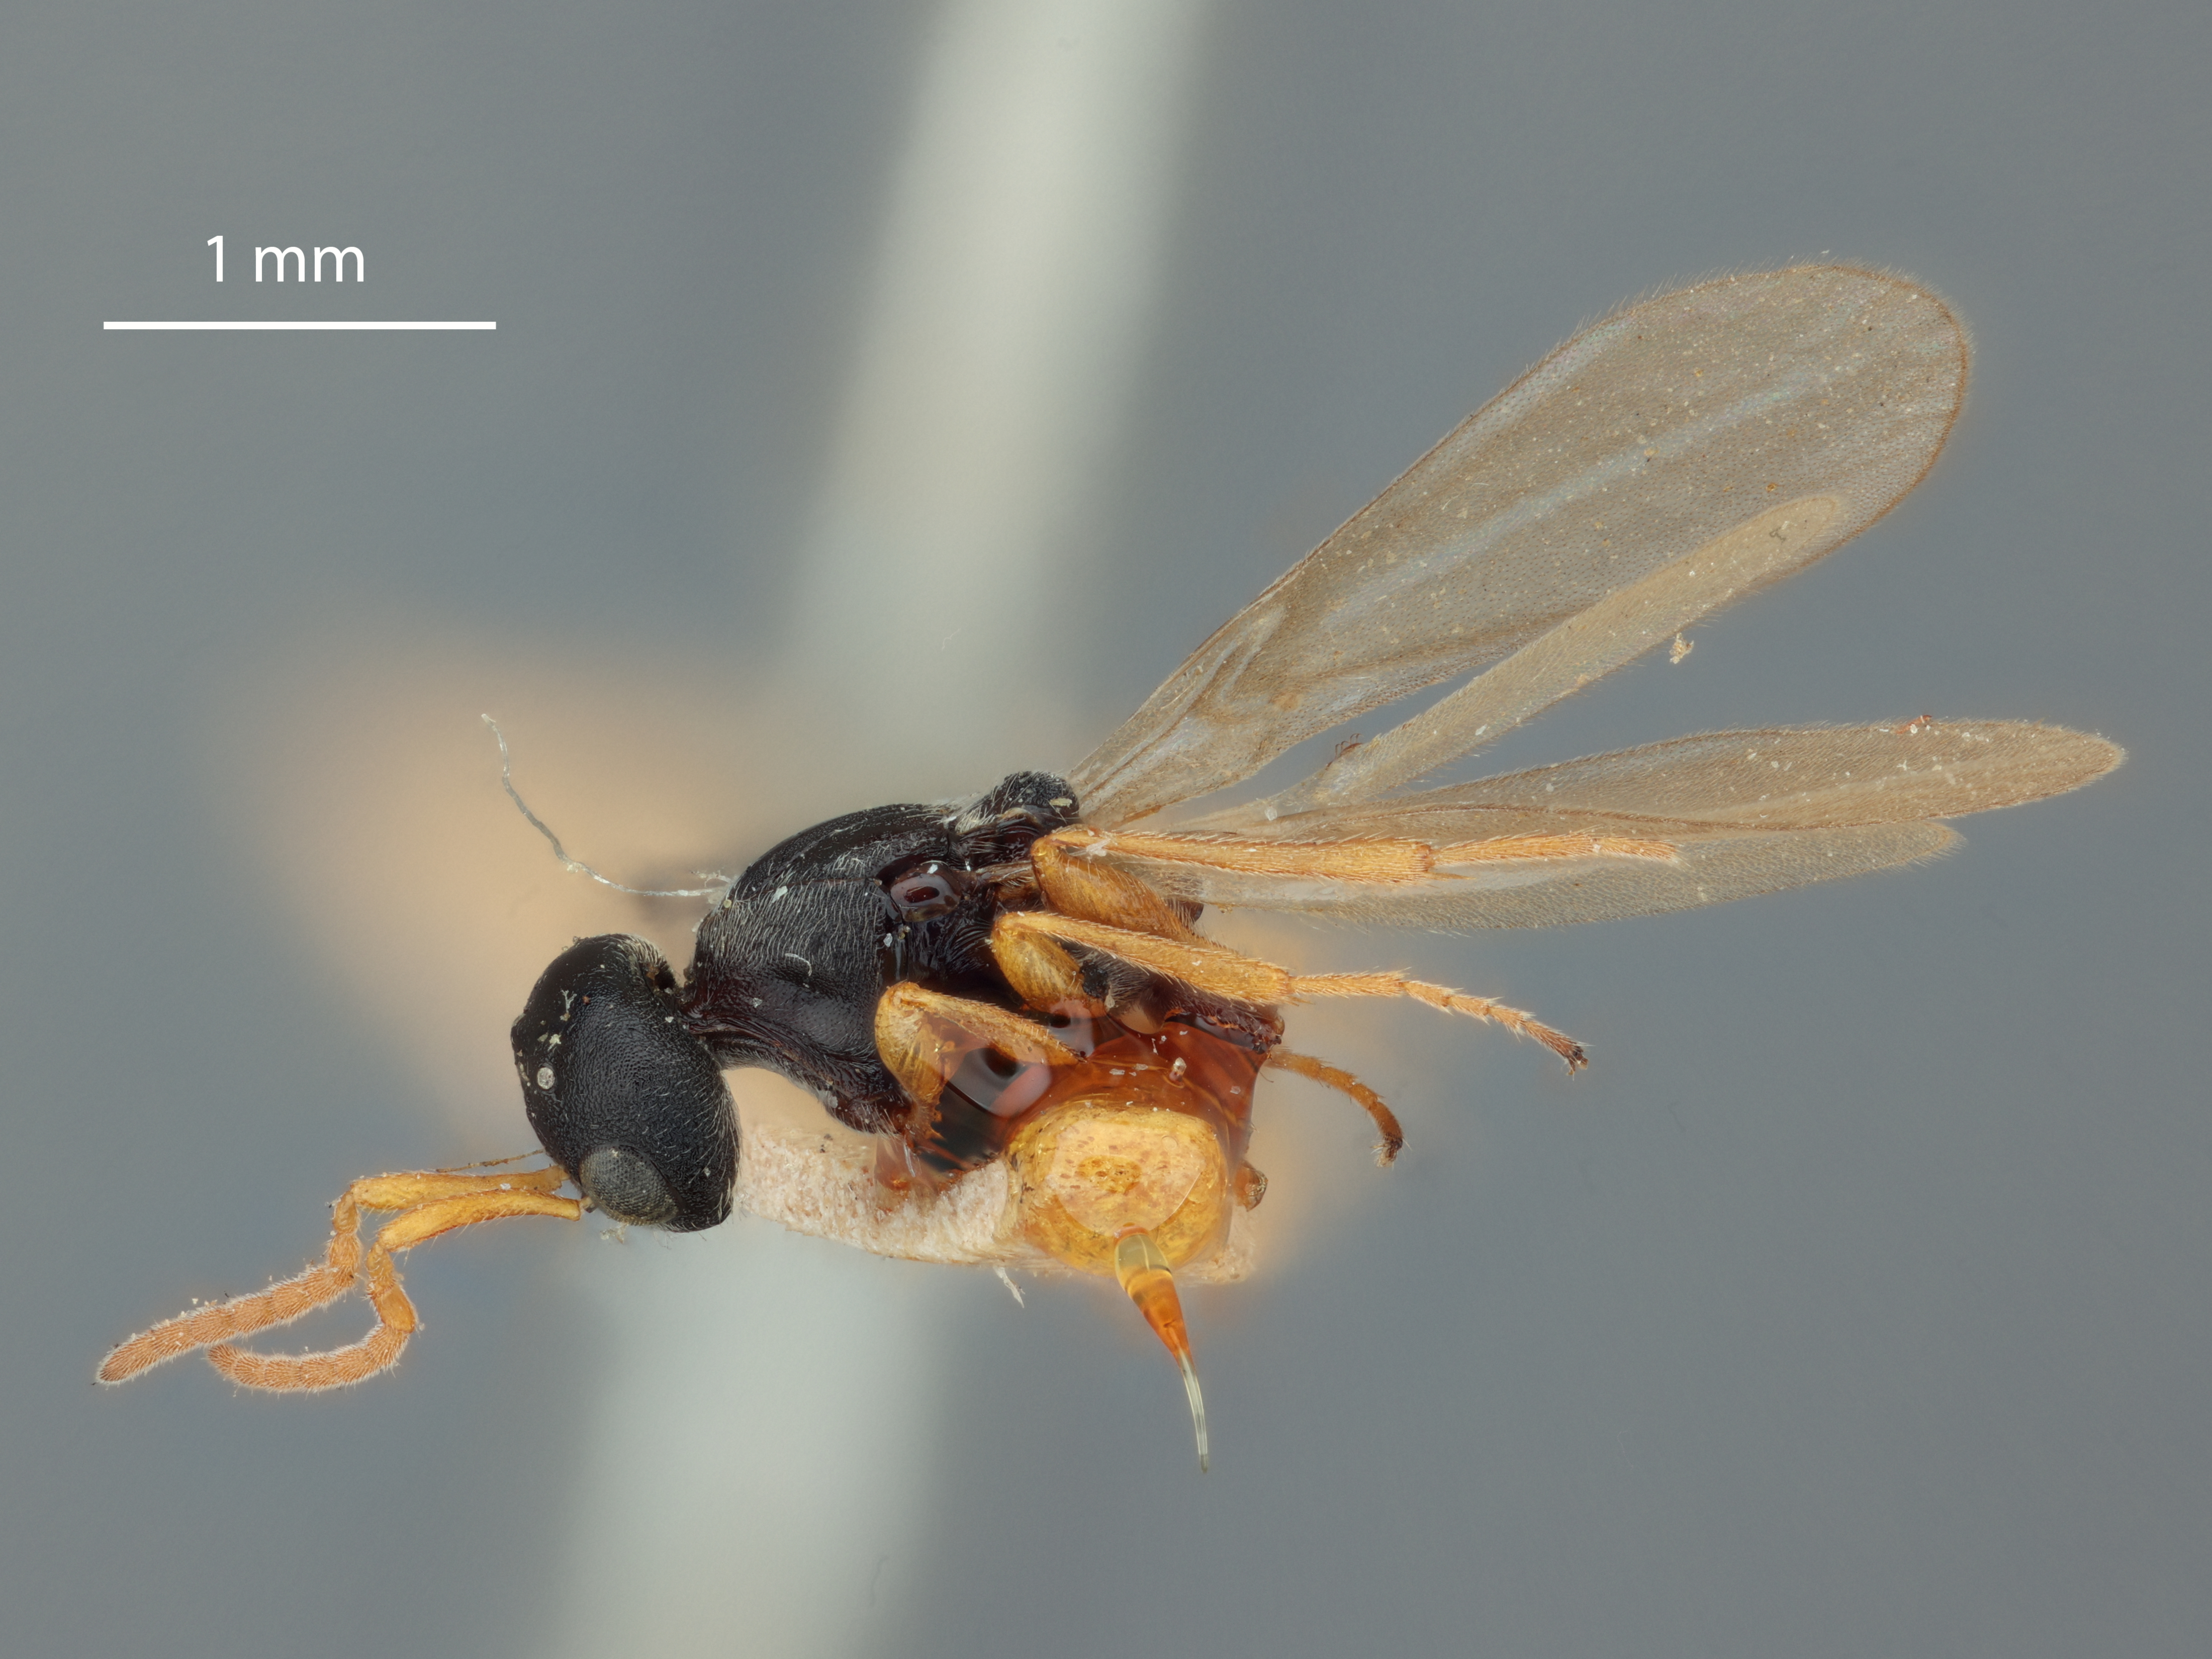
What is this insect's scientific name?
Momocrita canadensis
